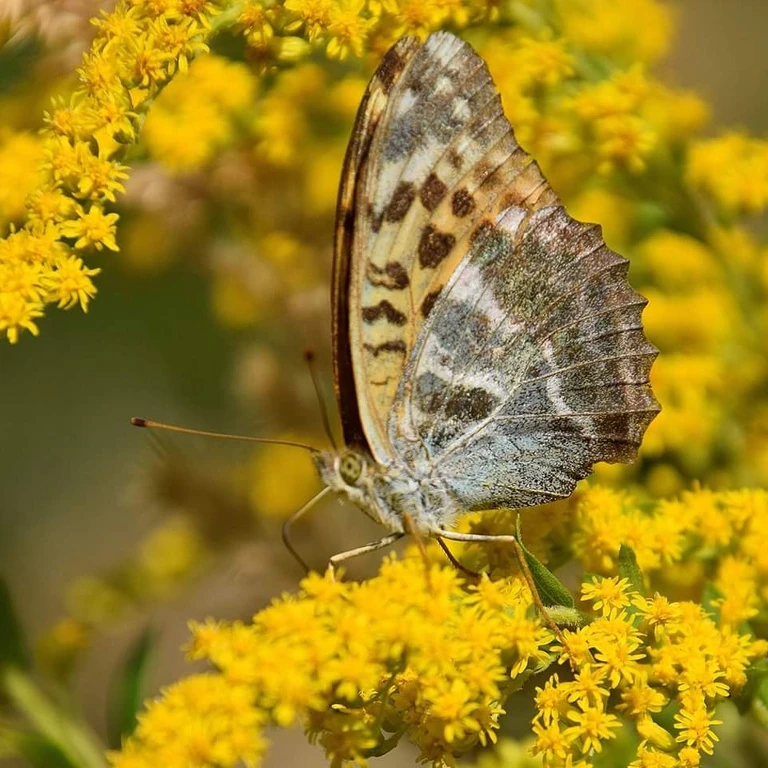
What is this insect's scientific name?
Argynnis paphia
